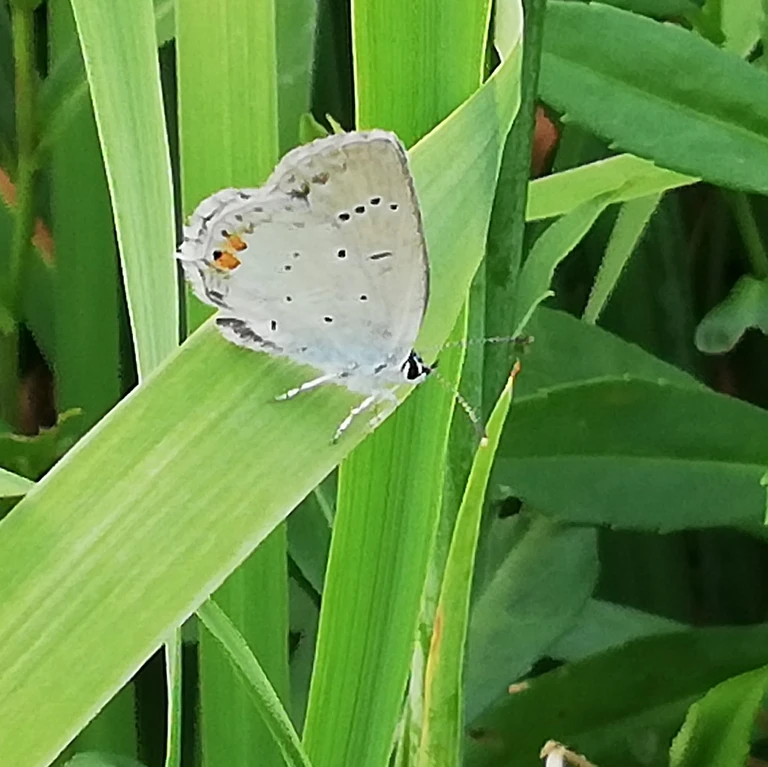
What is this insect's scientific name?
Cupido argiades (also Elkalyce argiades)
